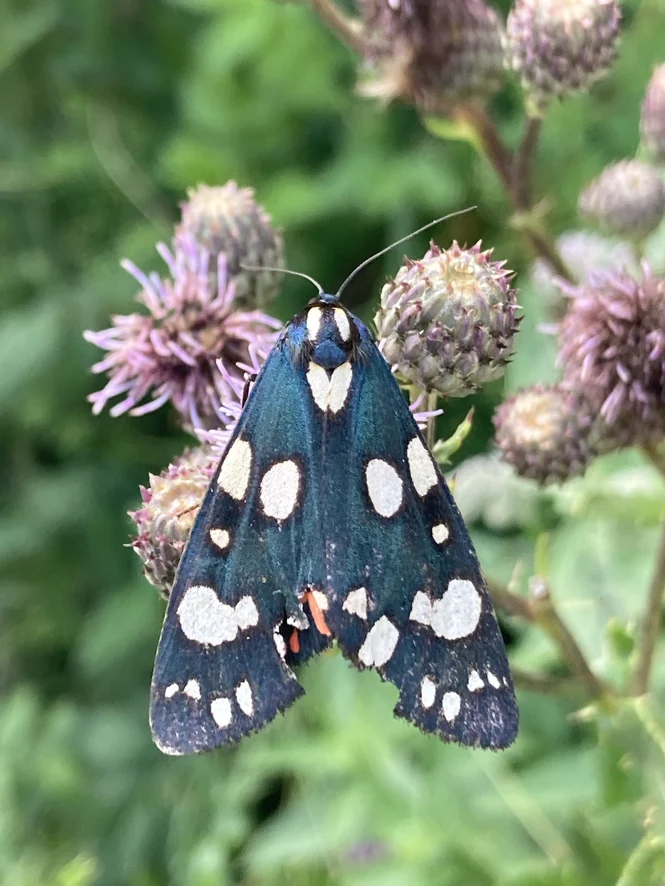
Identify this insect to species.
Callimorpha dominula
